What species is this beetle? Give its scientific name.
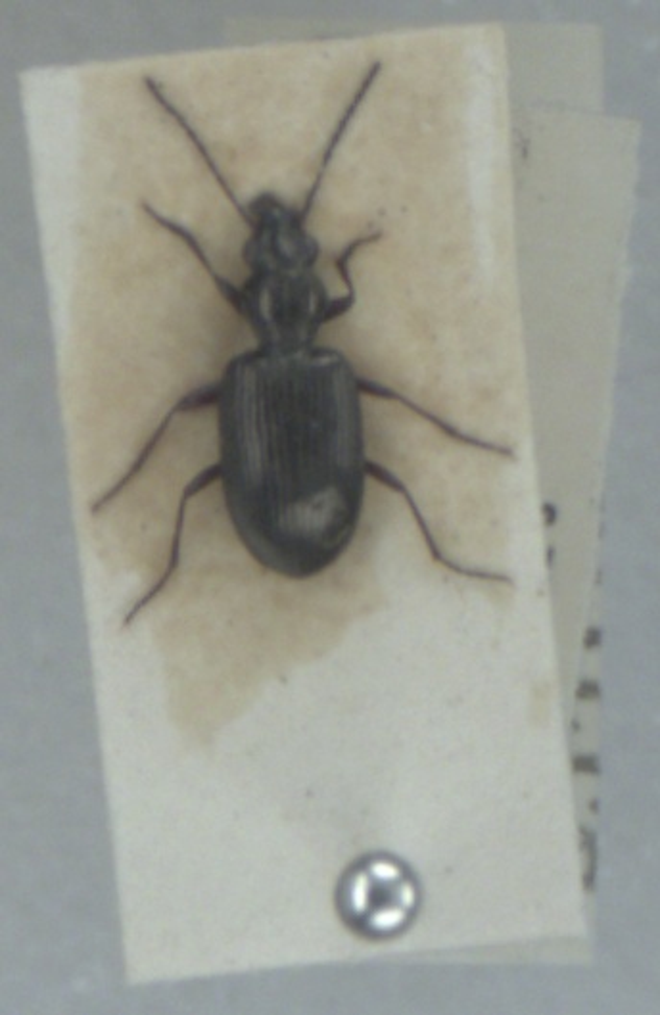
Bembidion punctulatum
